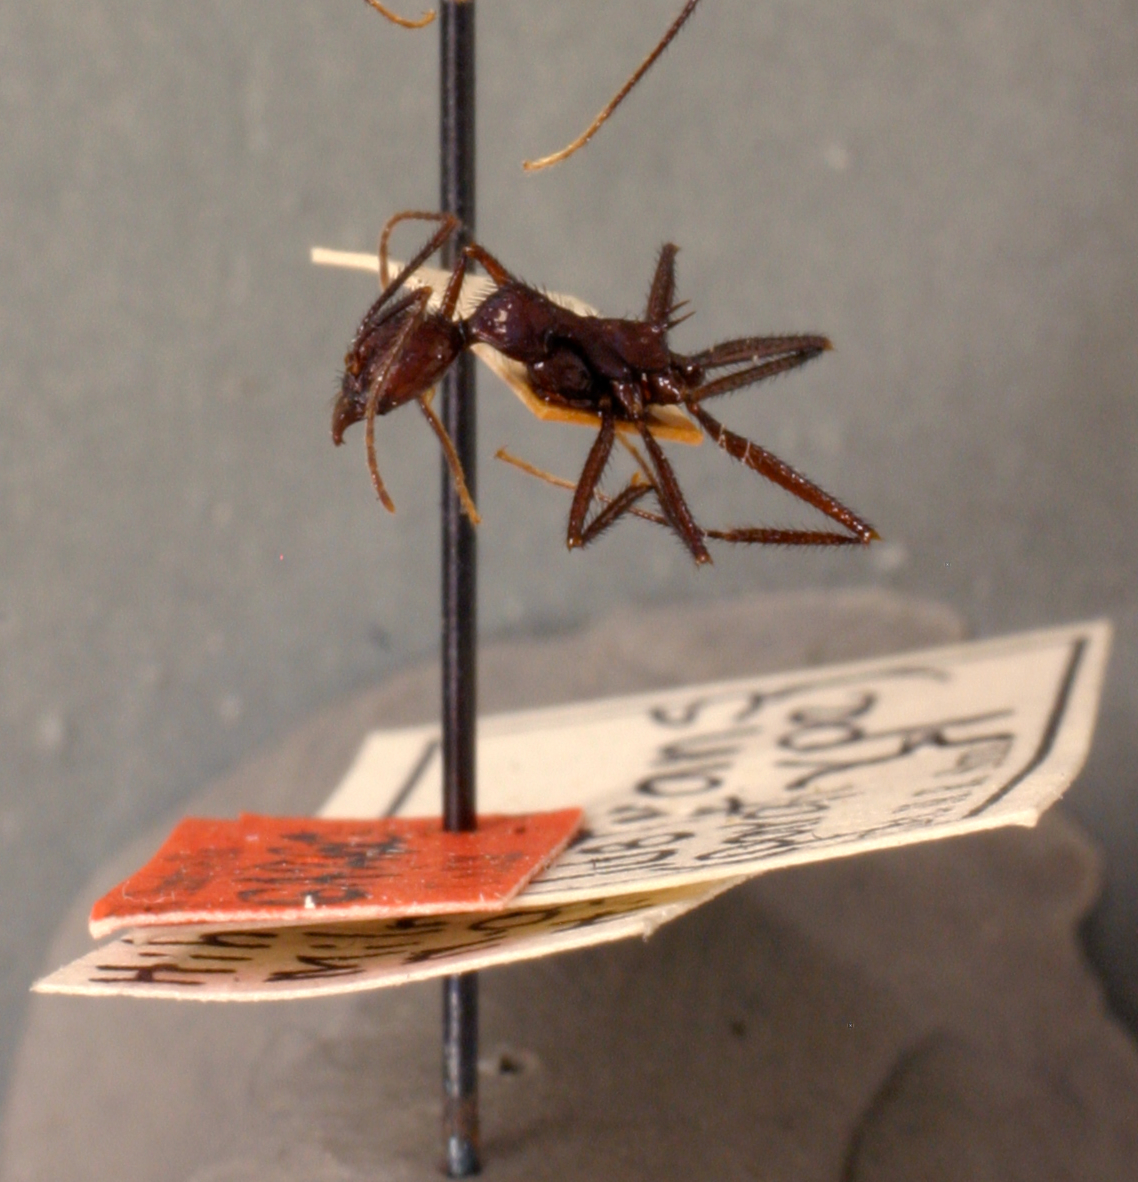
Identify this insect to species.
Aphaenogaster lustrans
